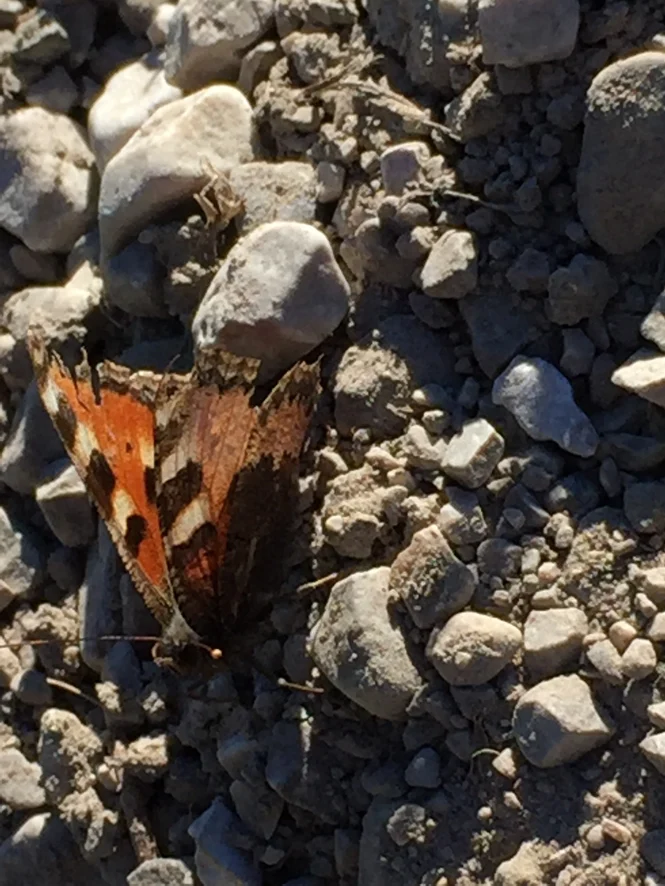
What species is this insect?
Aglais urticae
